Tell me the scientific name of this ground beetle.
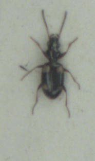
Bembidion quadrimaculatum
